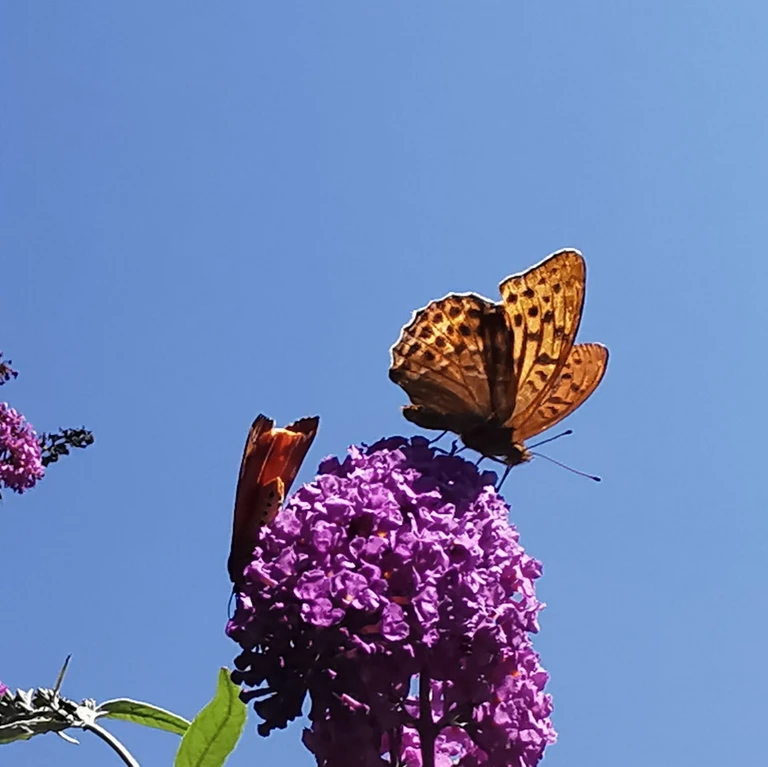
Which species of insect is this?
Argynnis paphia
